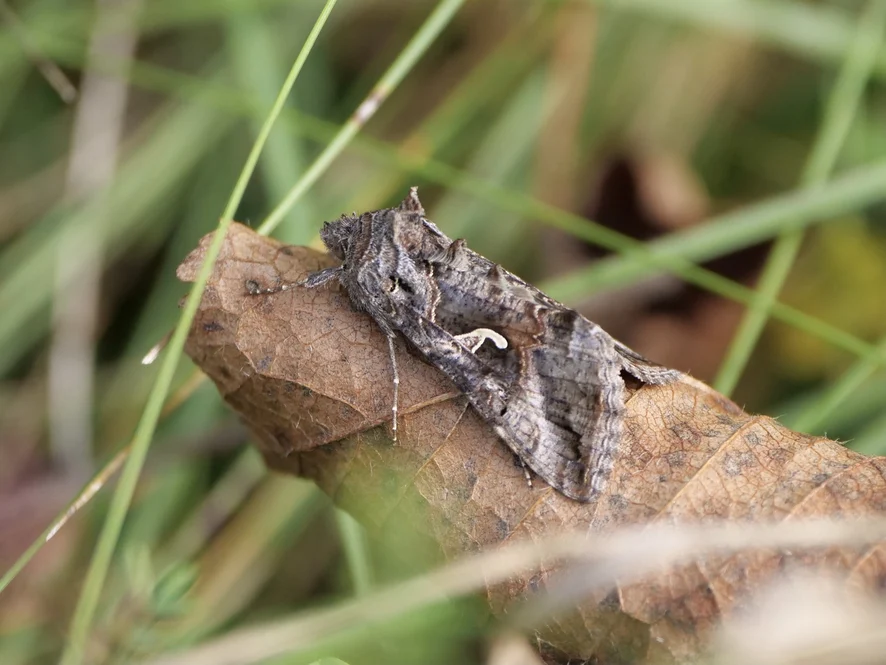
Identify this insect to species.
Autographa gamma
